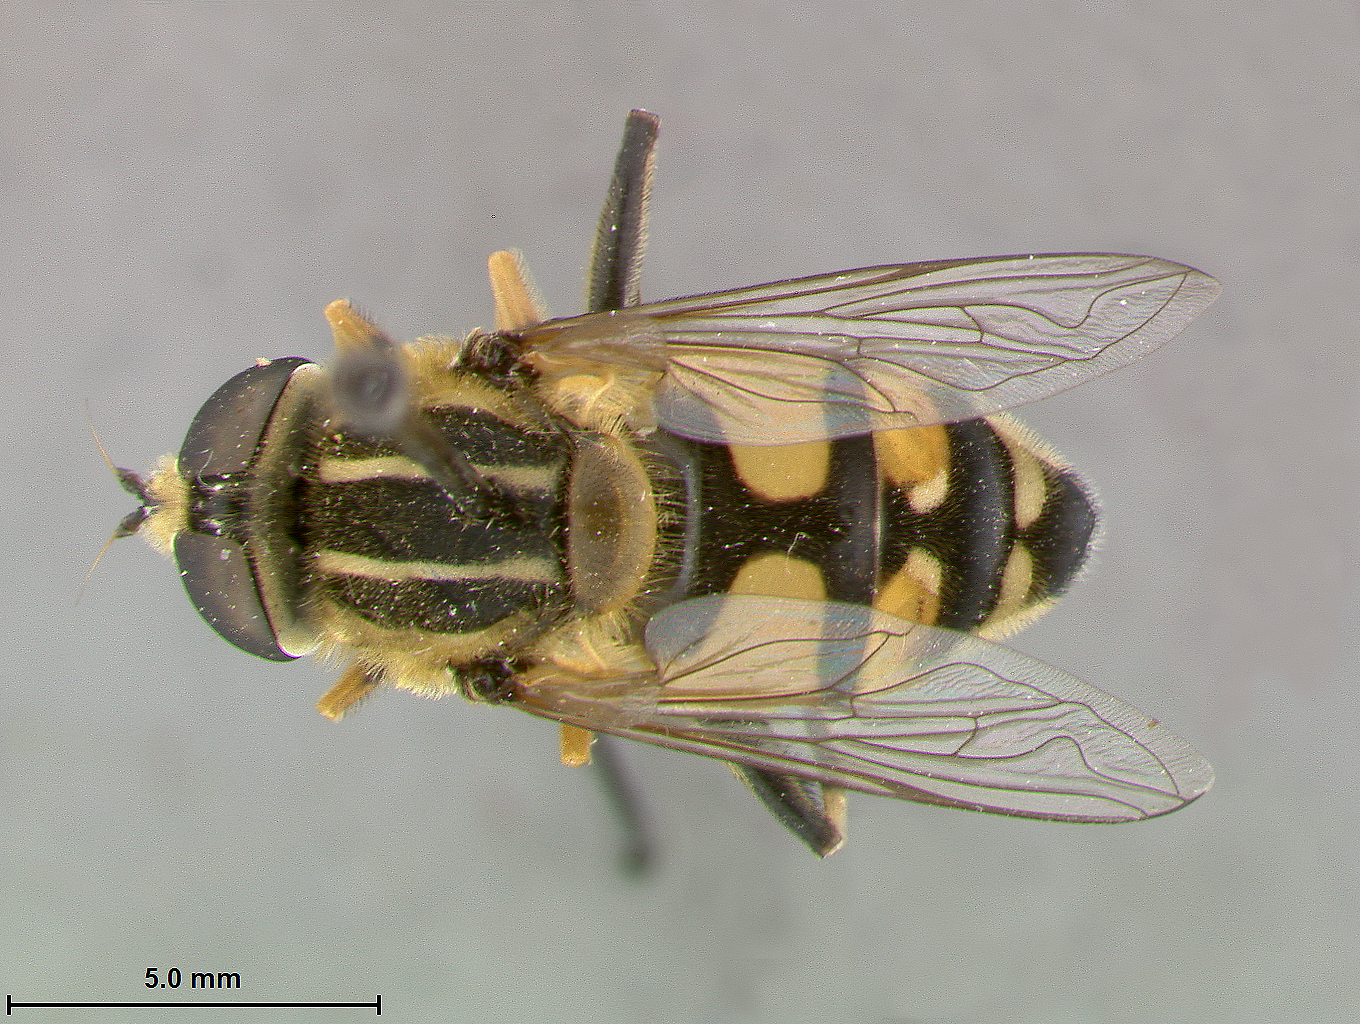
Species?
Helophilus neoaffinis
